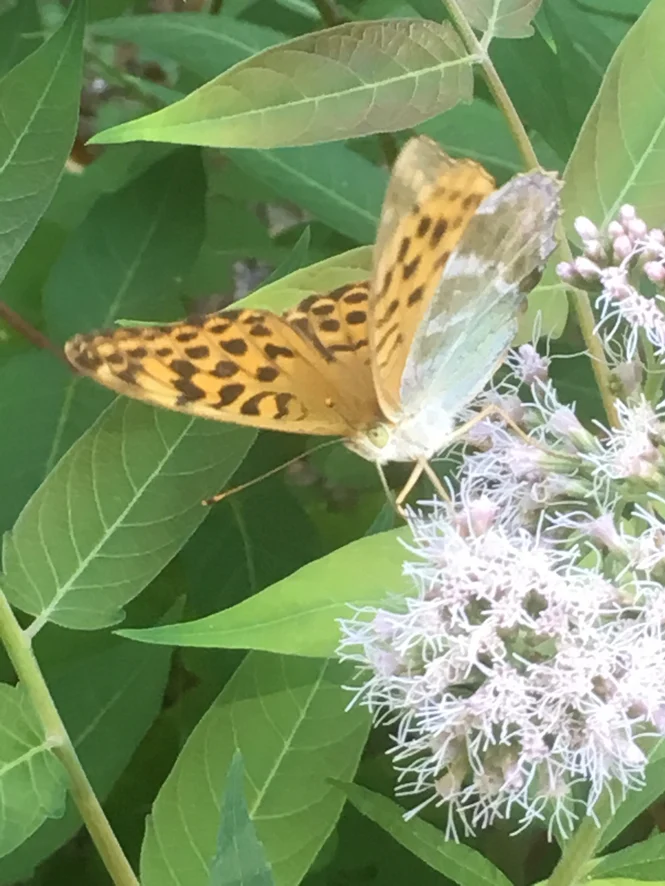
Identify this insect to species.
Argynnis paphia
